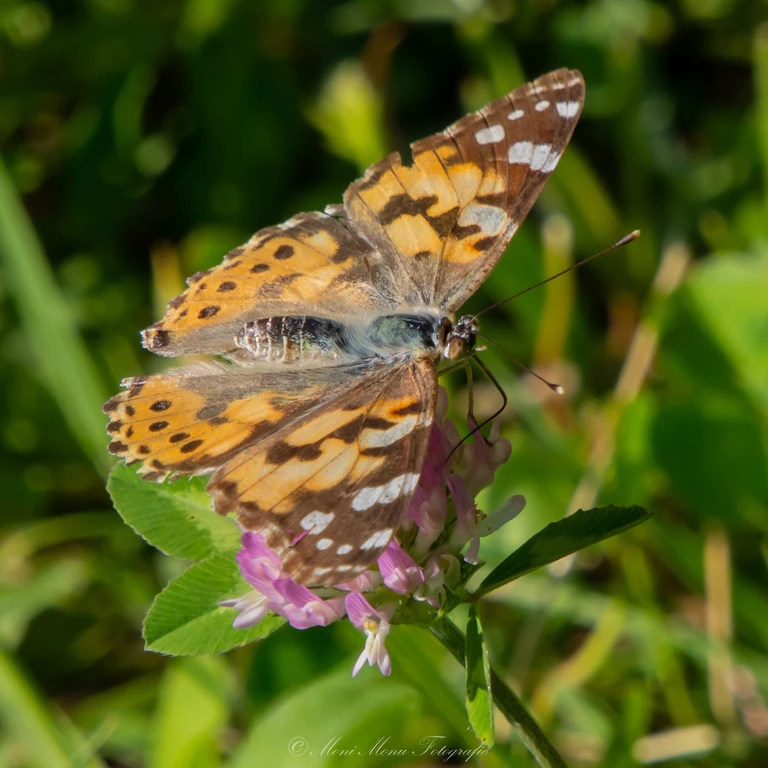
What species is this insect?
Vanessa cardui
